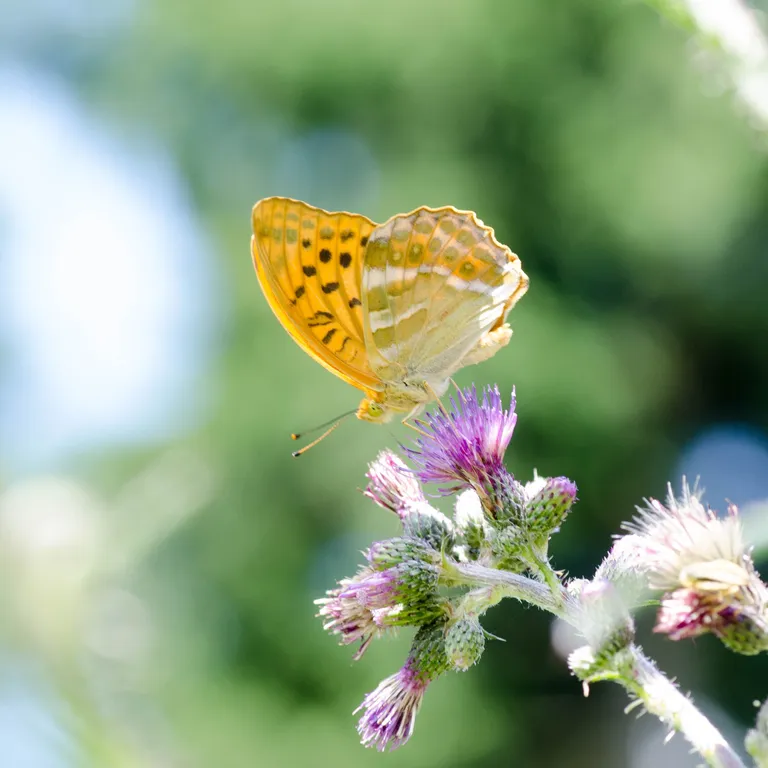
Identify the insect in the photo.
Argynnis paphia
